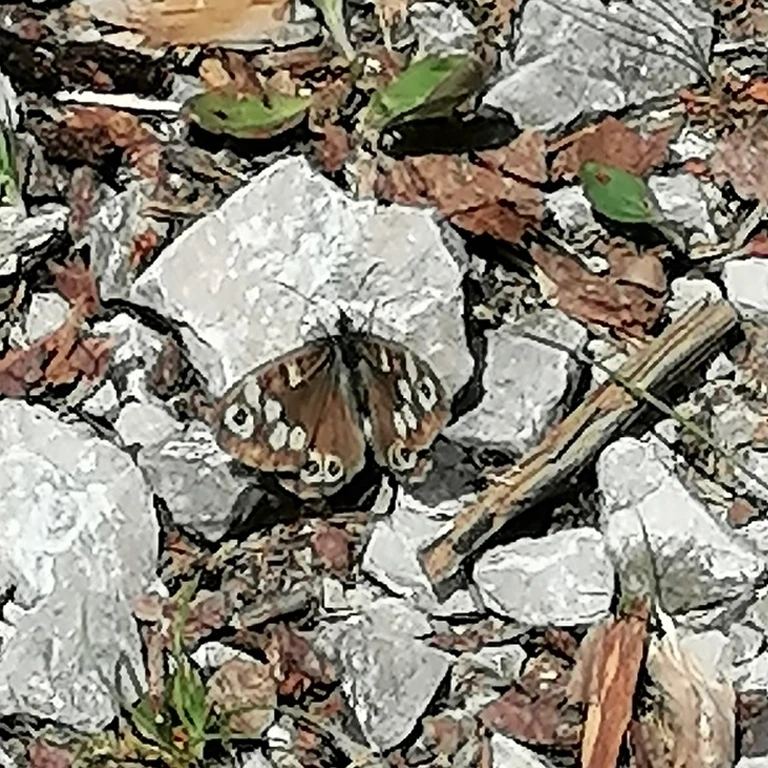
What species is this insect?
Pararge aegeria
